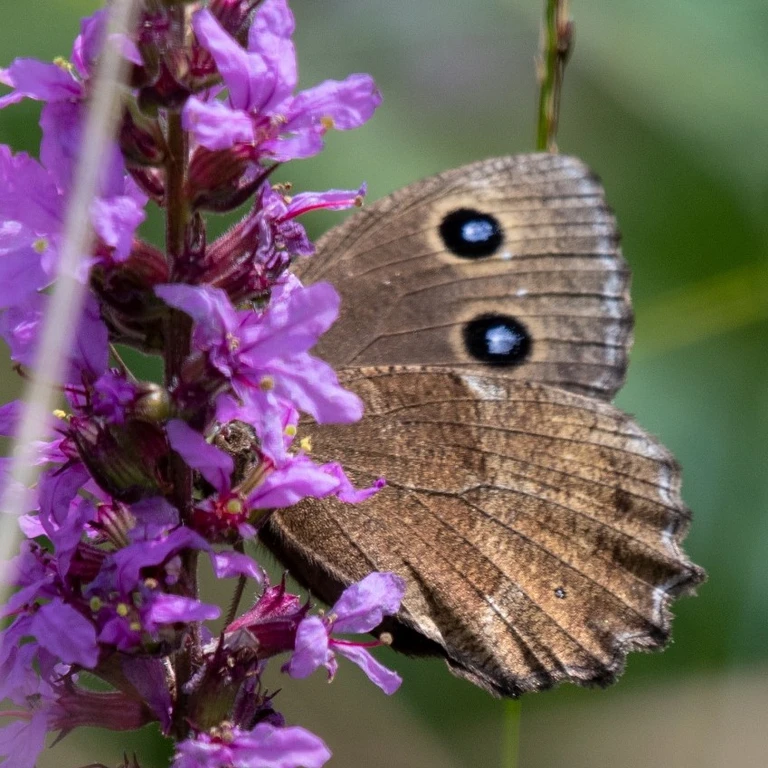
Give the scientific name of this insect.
Minois dryas
